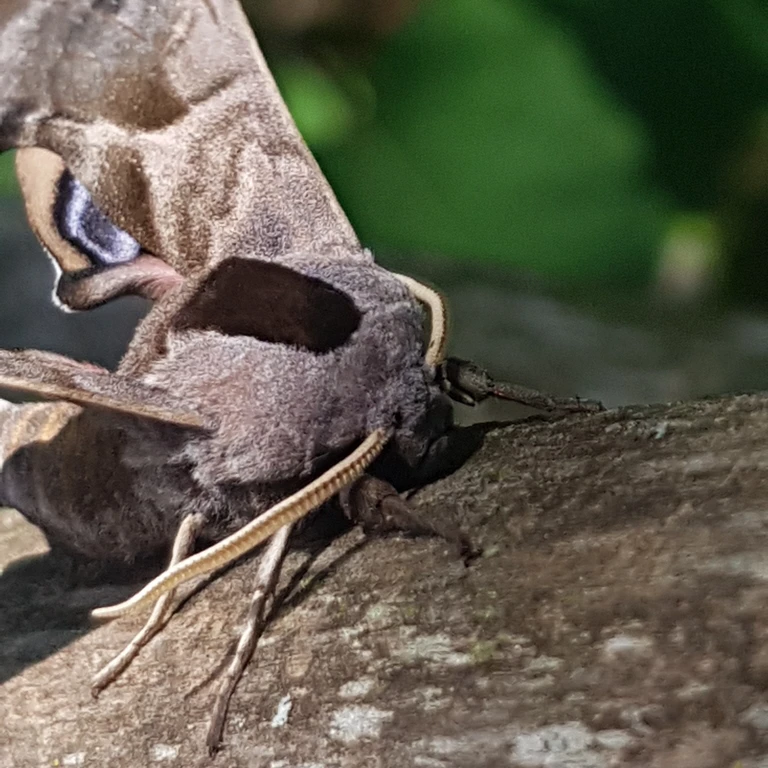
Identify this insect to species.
Smerinthus ocellata
